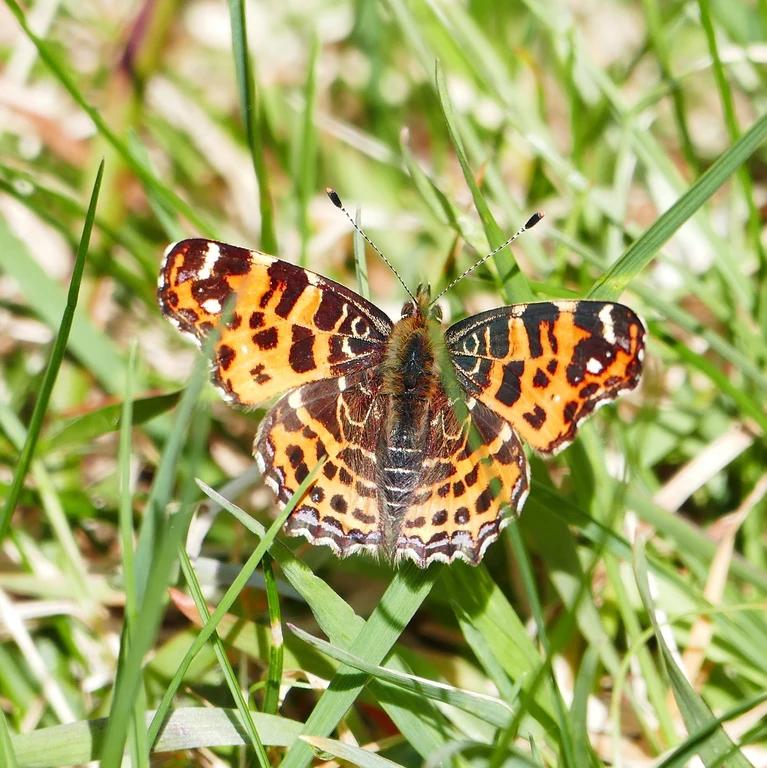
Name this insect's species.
Araschnia levana
